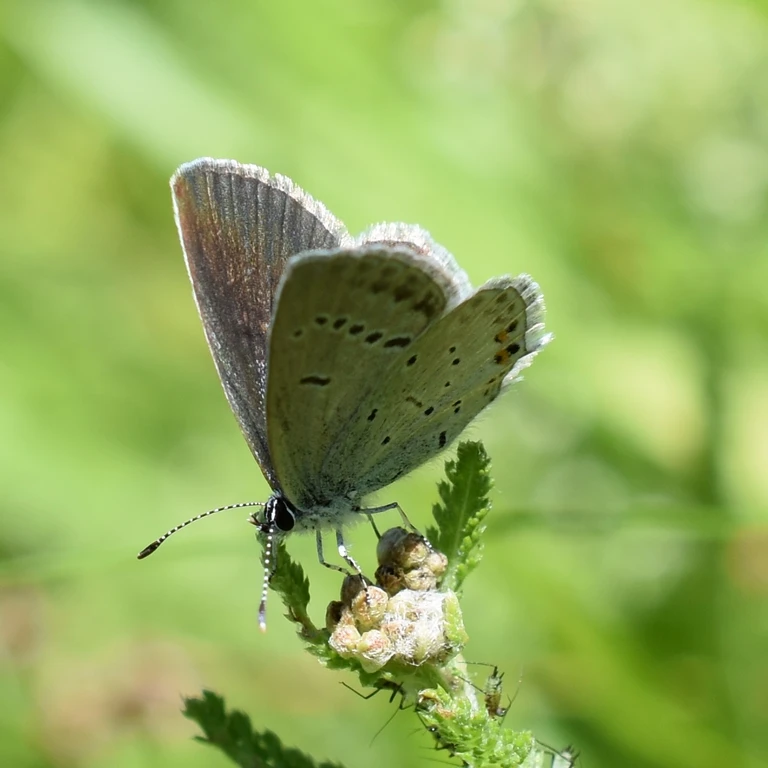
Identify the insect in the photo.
Cupido argiades (also Elkalyce argiades)
